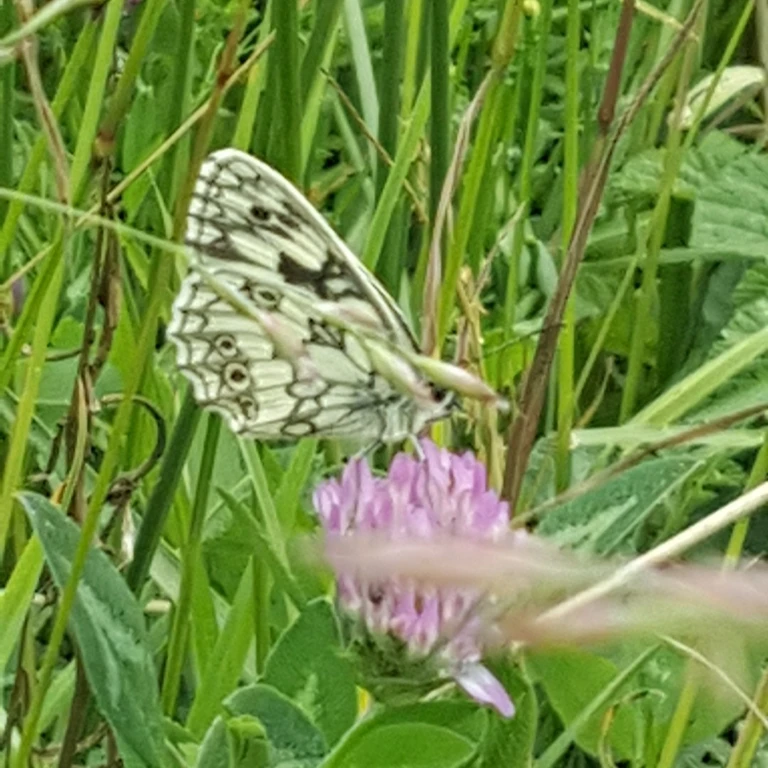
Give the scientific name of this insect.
Melanargia galathea
